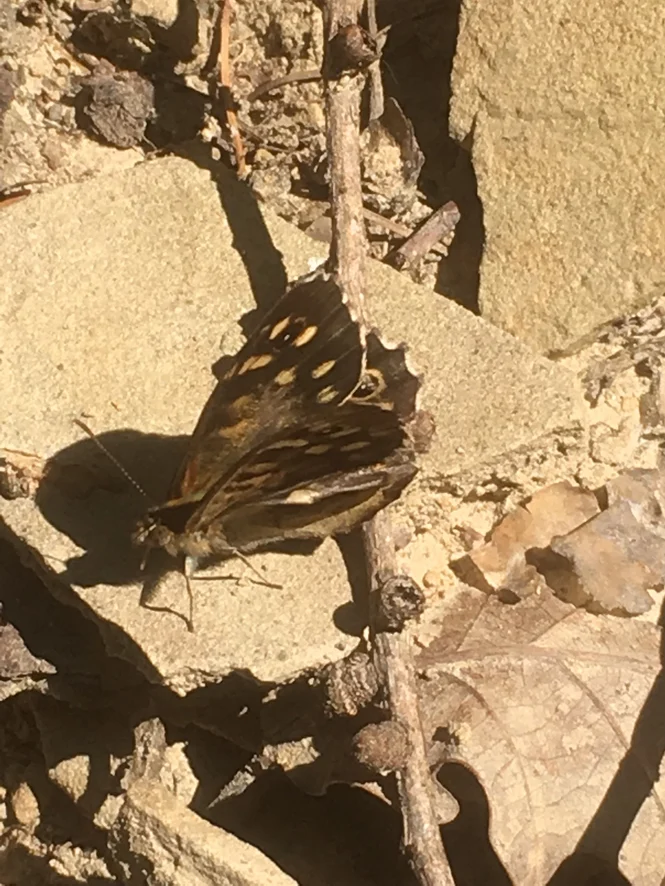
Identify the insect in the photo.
Pararge aegeria
